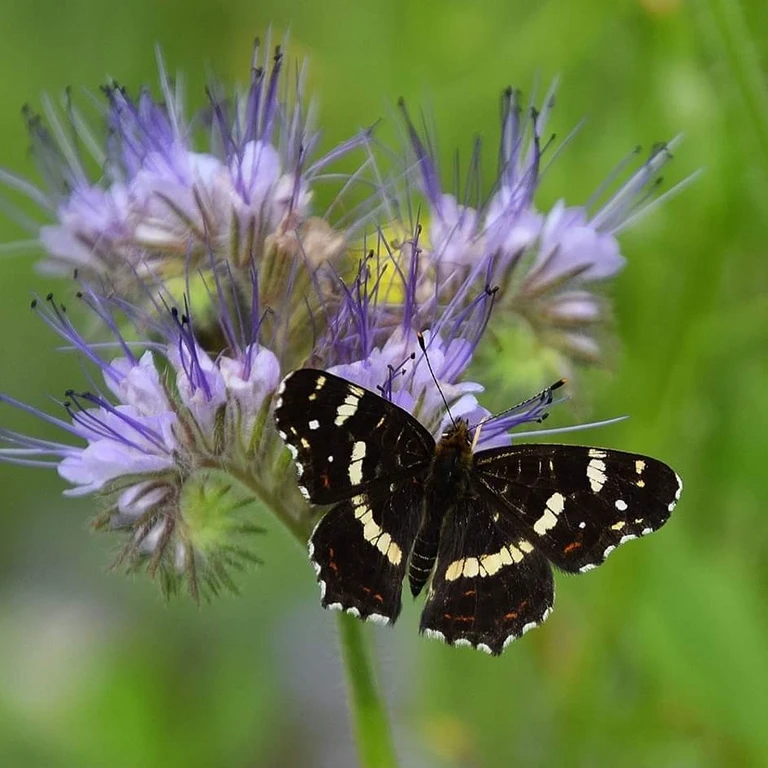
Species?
Araschnia levana
